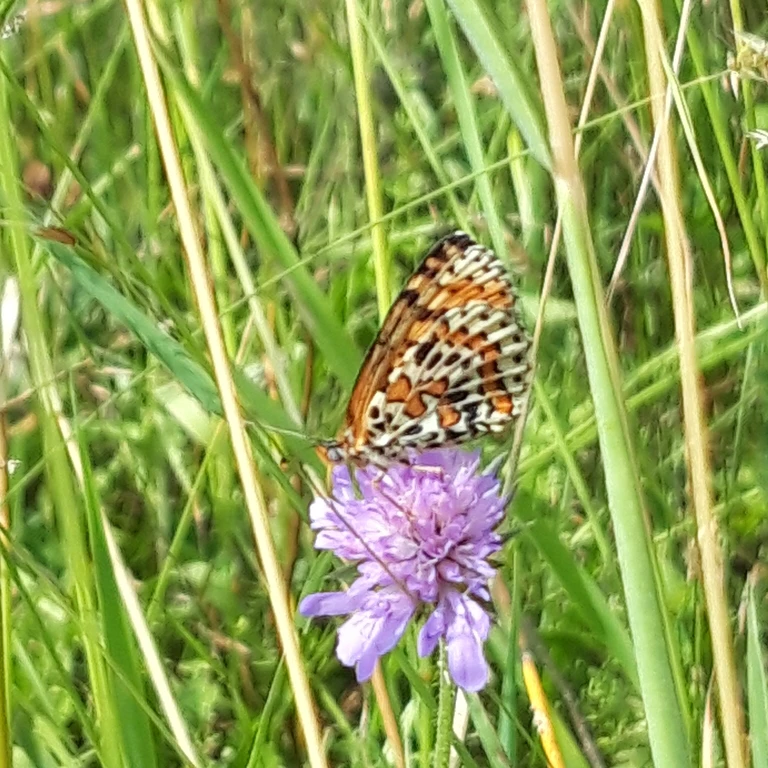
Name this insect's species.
Melitaea didyma
